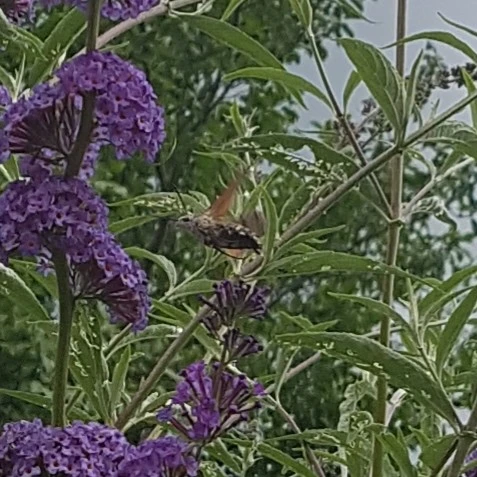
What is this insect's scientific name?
Macroglossum stellatarum
